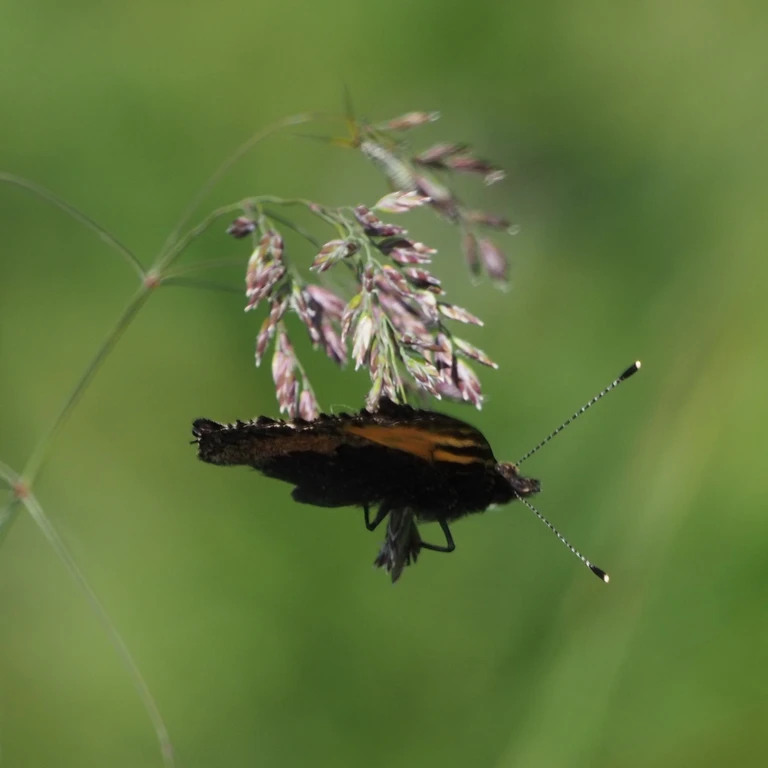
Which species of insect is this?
Aglais urticae
